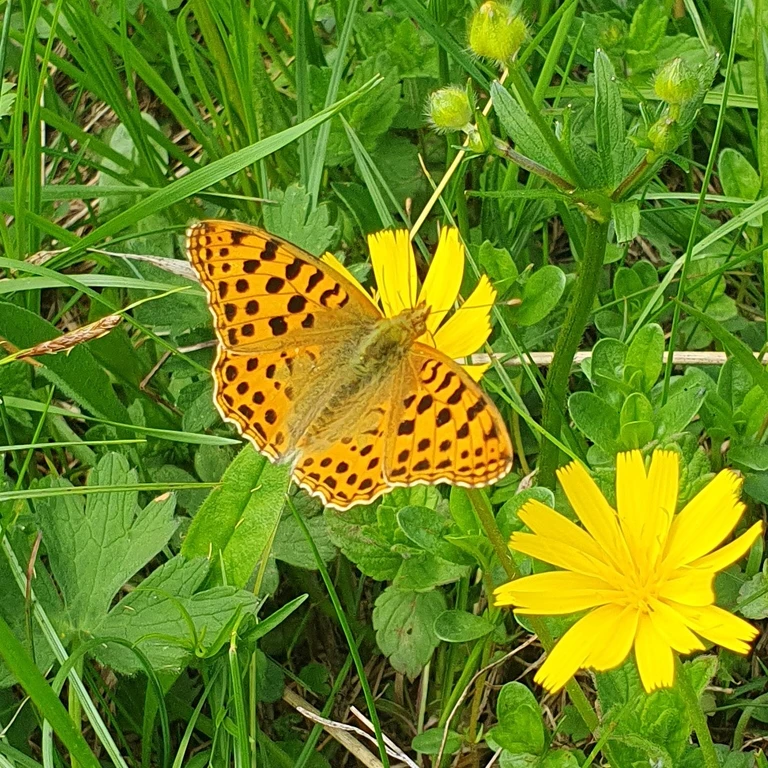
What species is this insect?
Issoria lathonia
